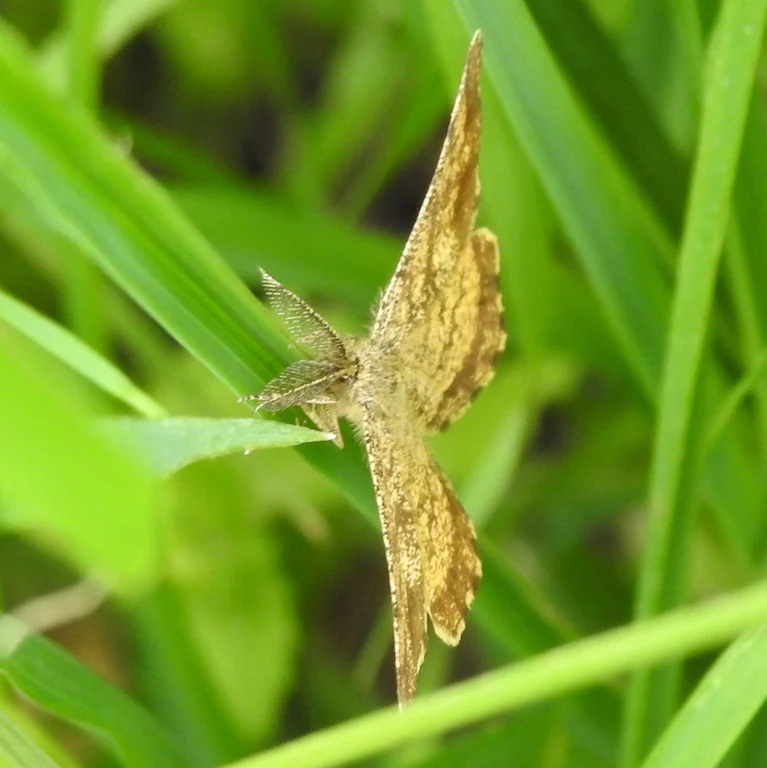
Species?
Ematurga atomaria
